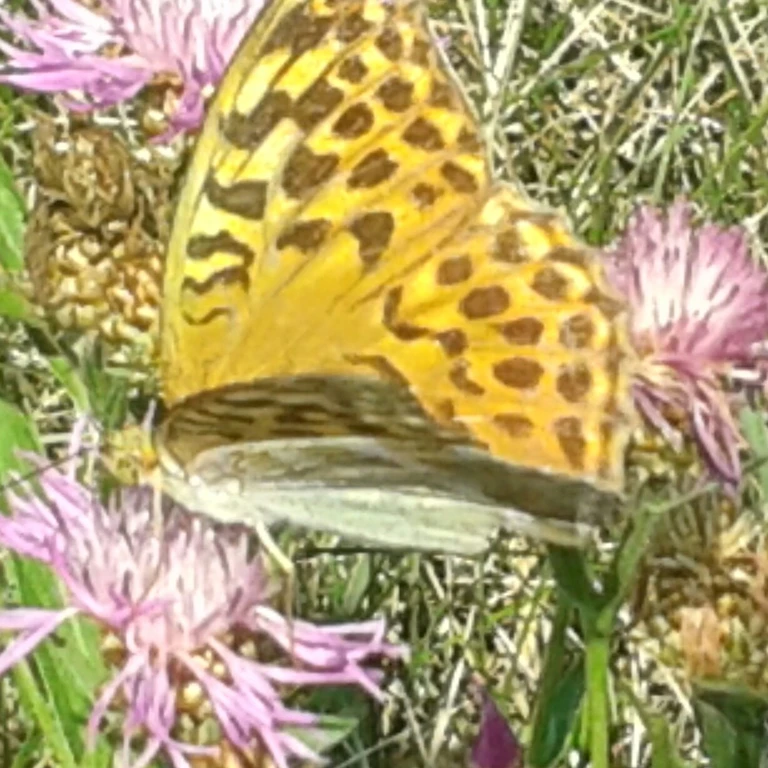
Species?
Argynnis paphia
